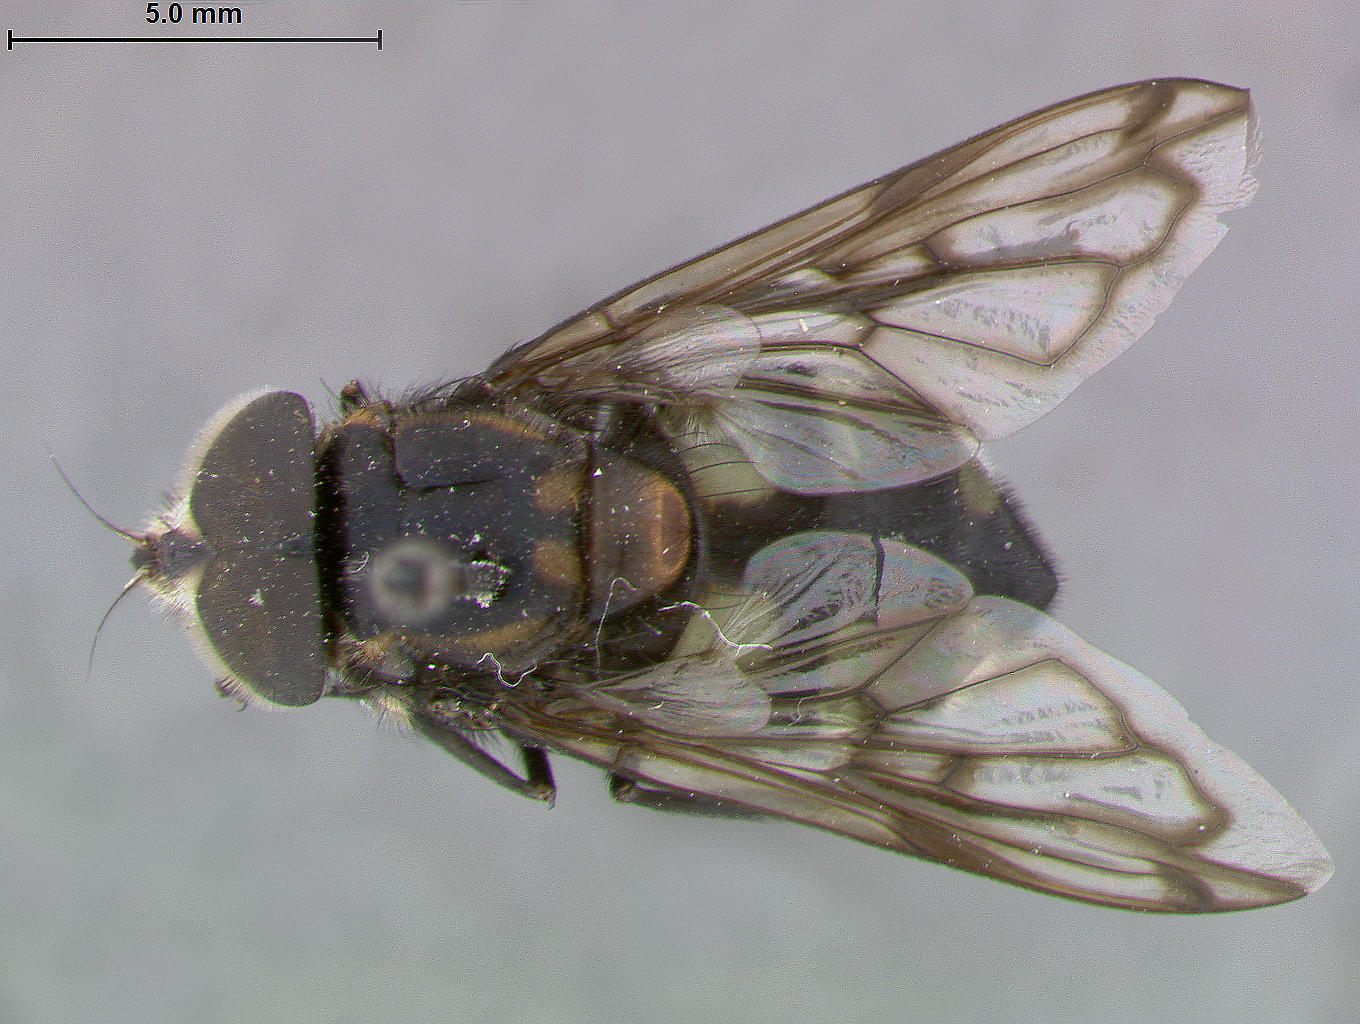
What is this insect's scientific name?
Volucella verdigaster
